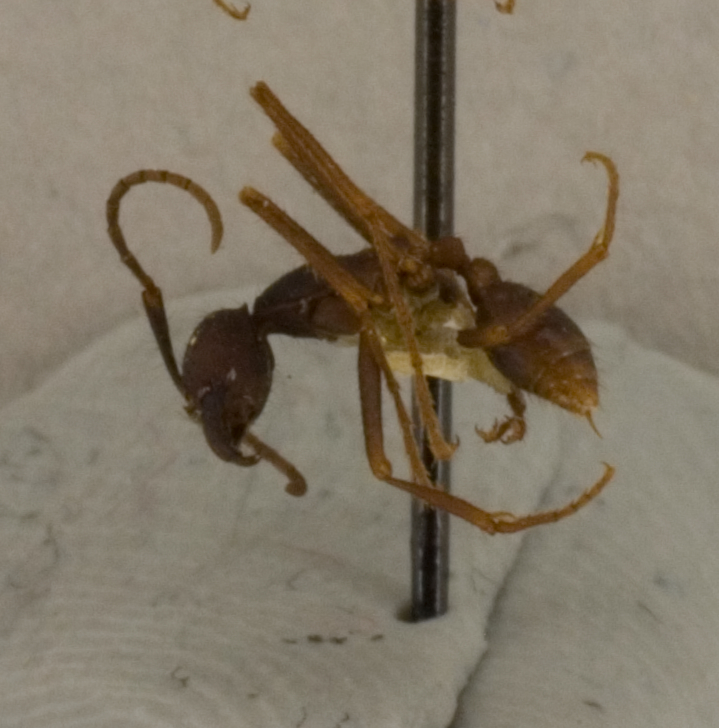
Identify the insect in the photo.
Eciton burchelli
